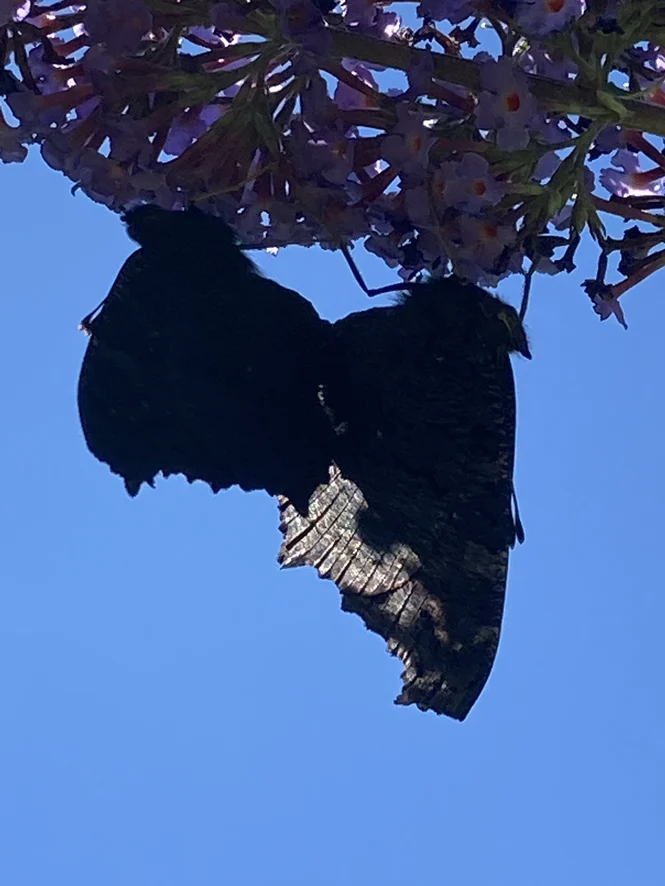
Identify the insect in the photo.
Aglais io
